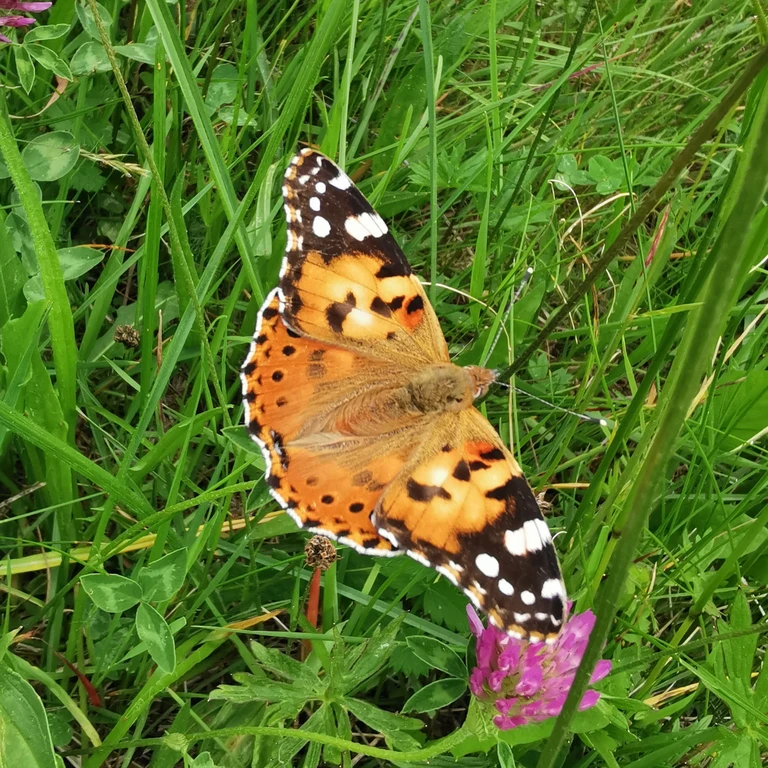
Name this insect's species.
Vanessa cardui
